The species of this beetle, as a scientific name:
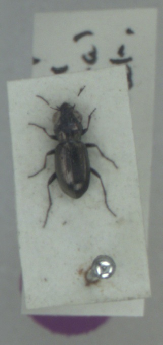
Notiophilus germinyi
